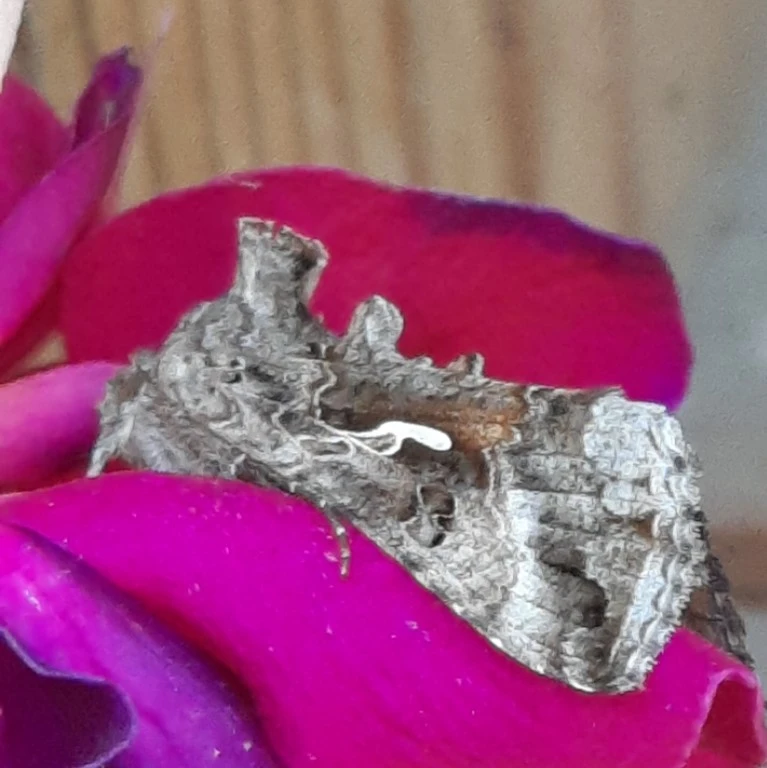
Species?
Autographa gamma
